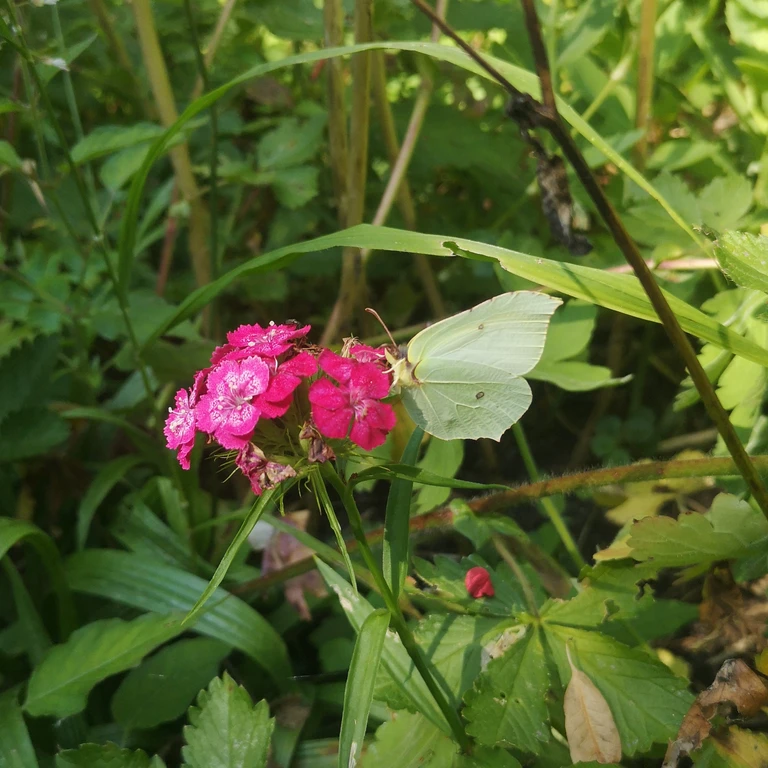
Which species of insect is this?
Gonepteryx rhamni
